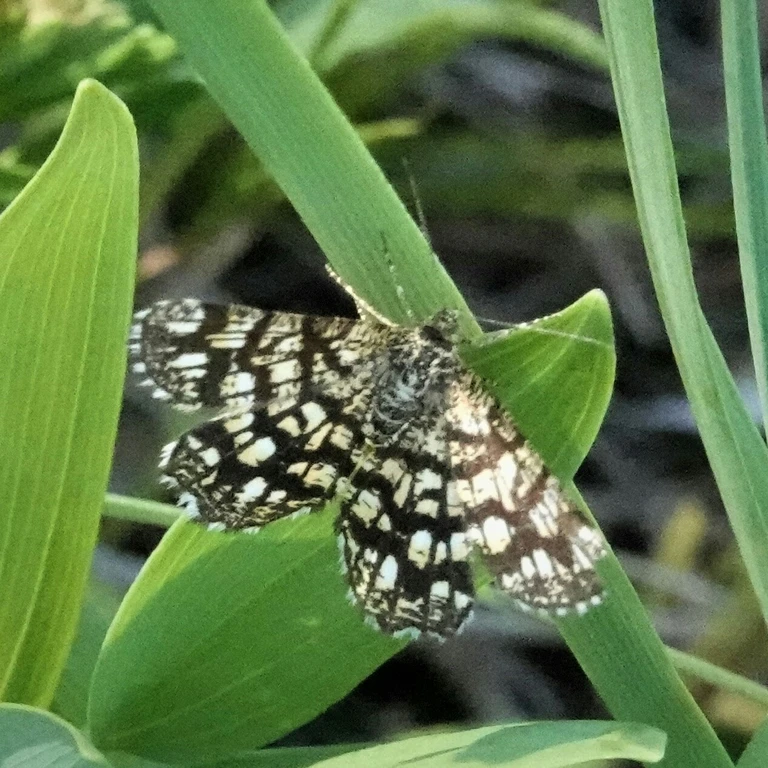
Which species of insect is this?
Chiasmia clathrata
